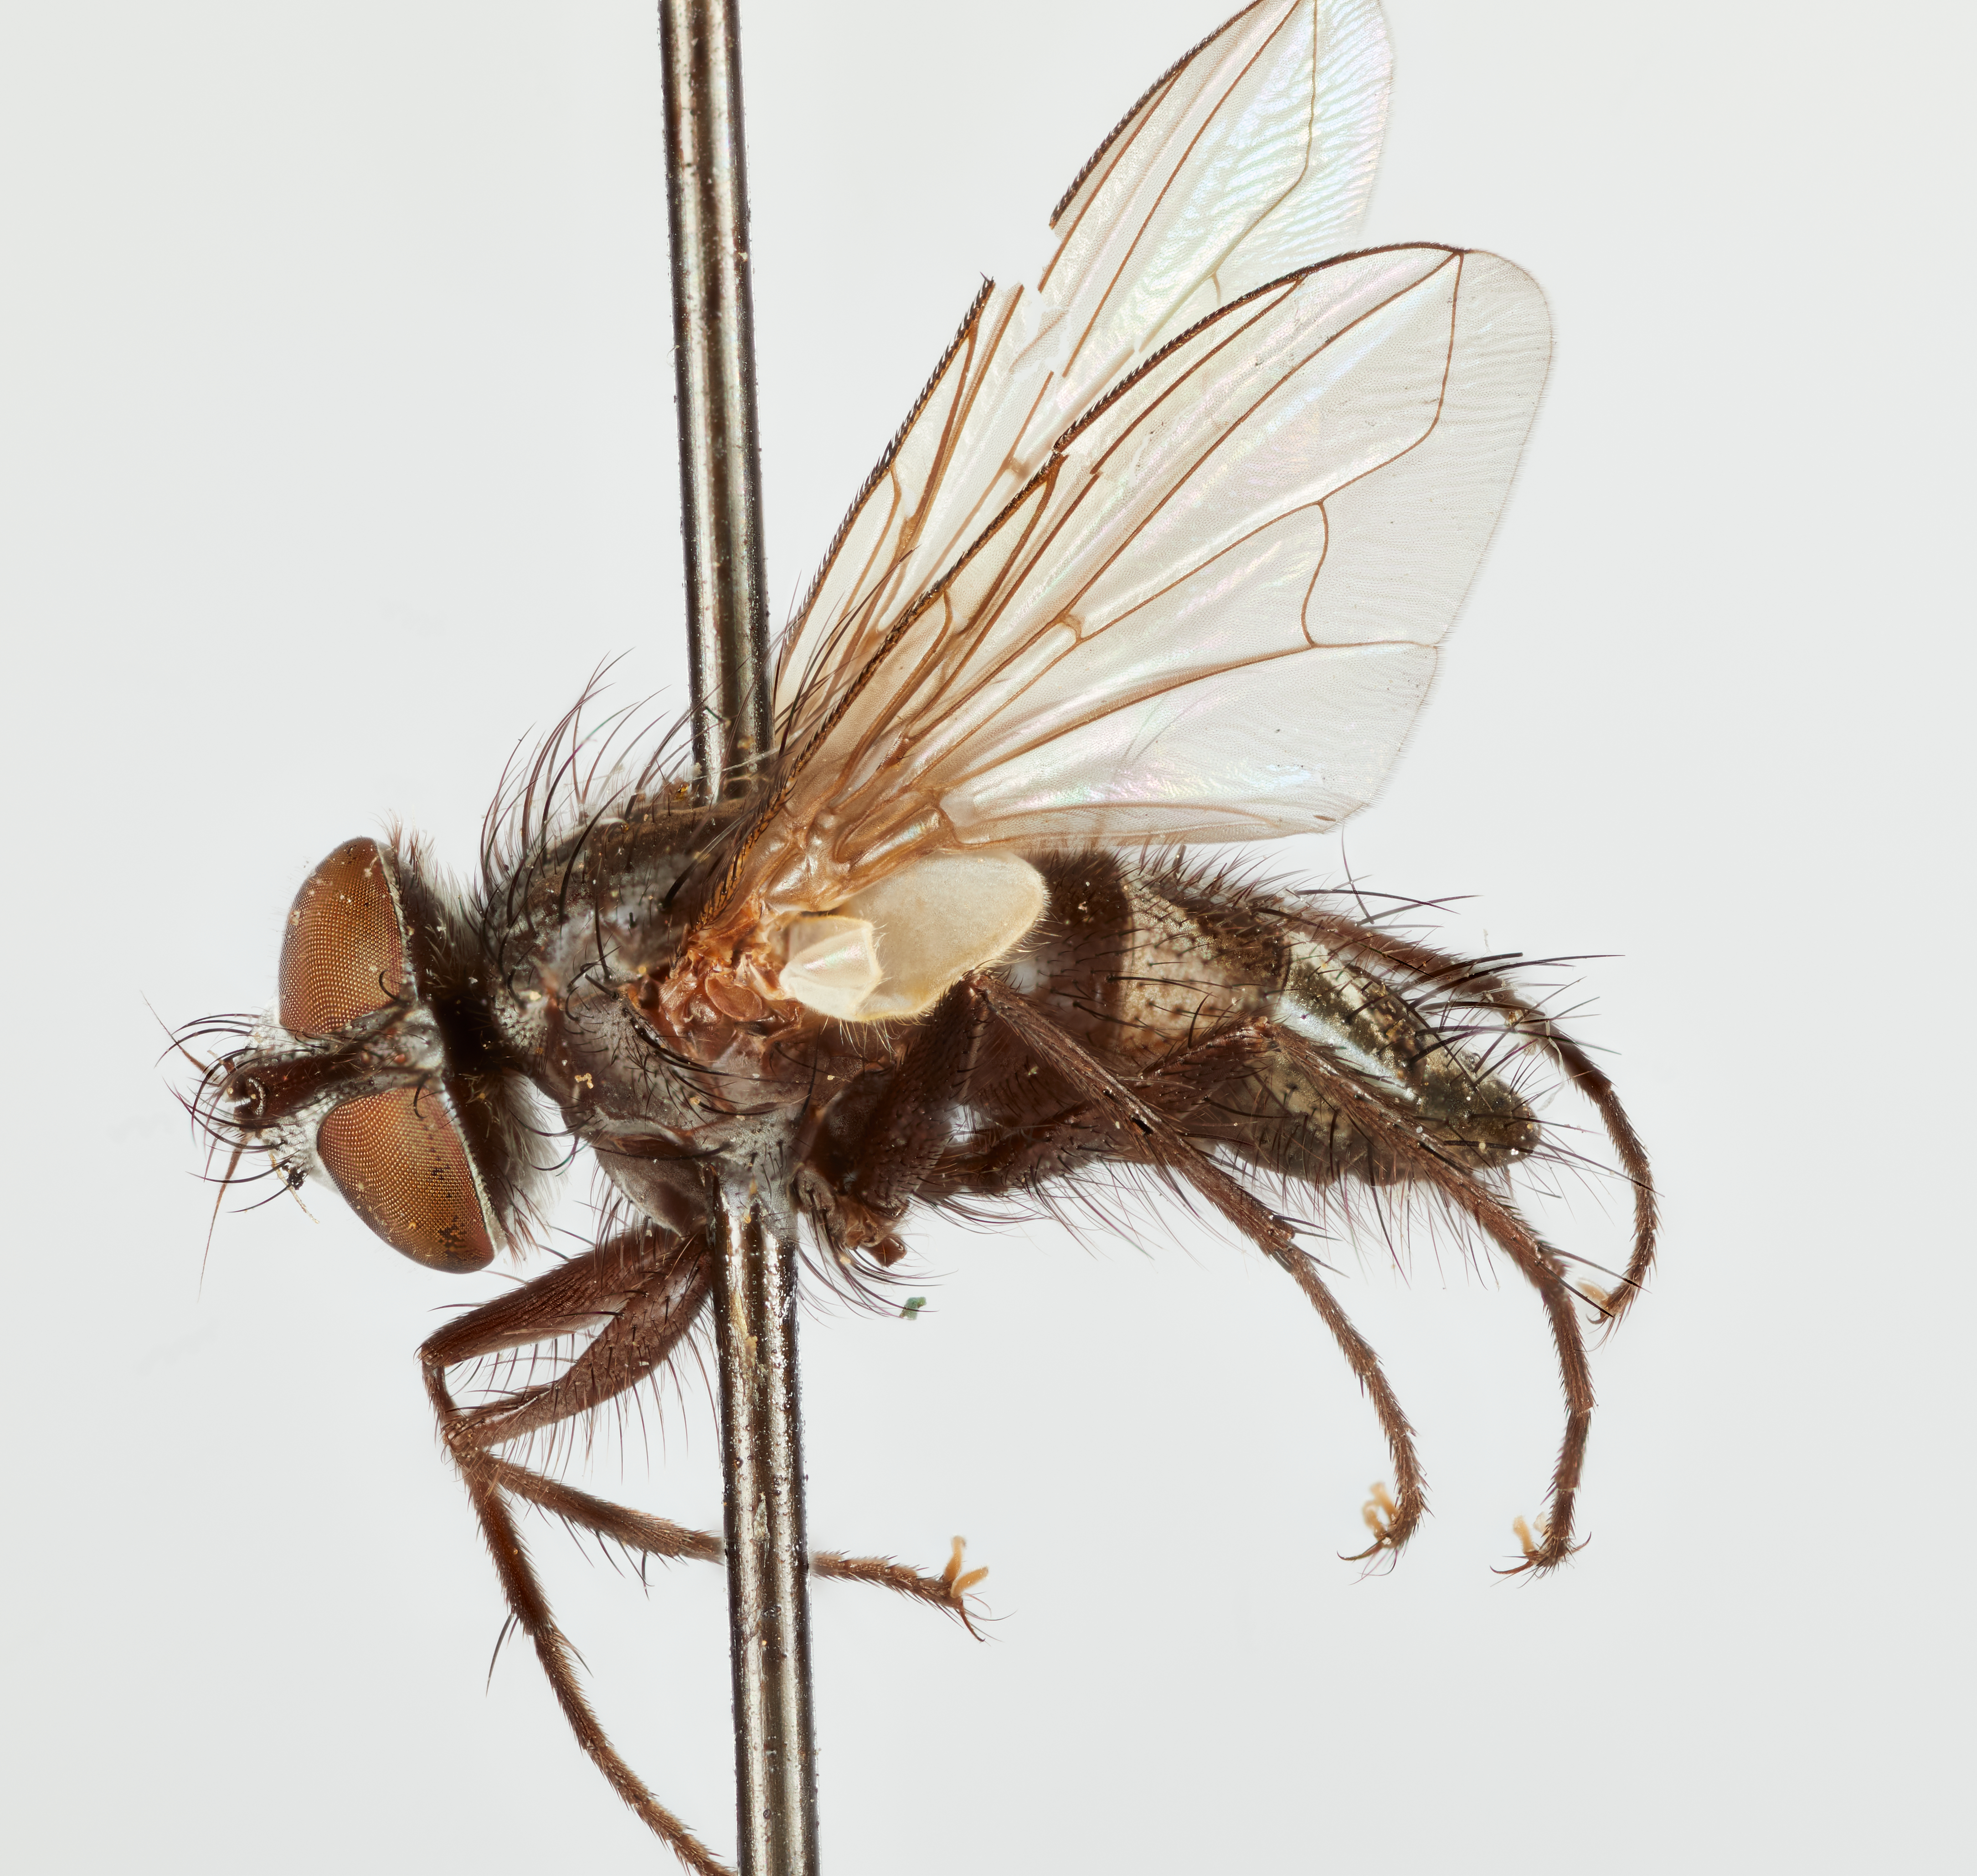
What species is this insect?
Zenillia submissa
